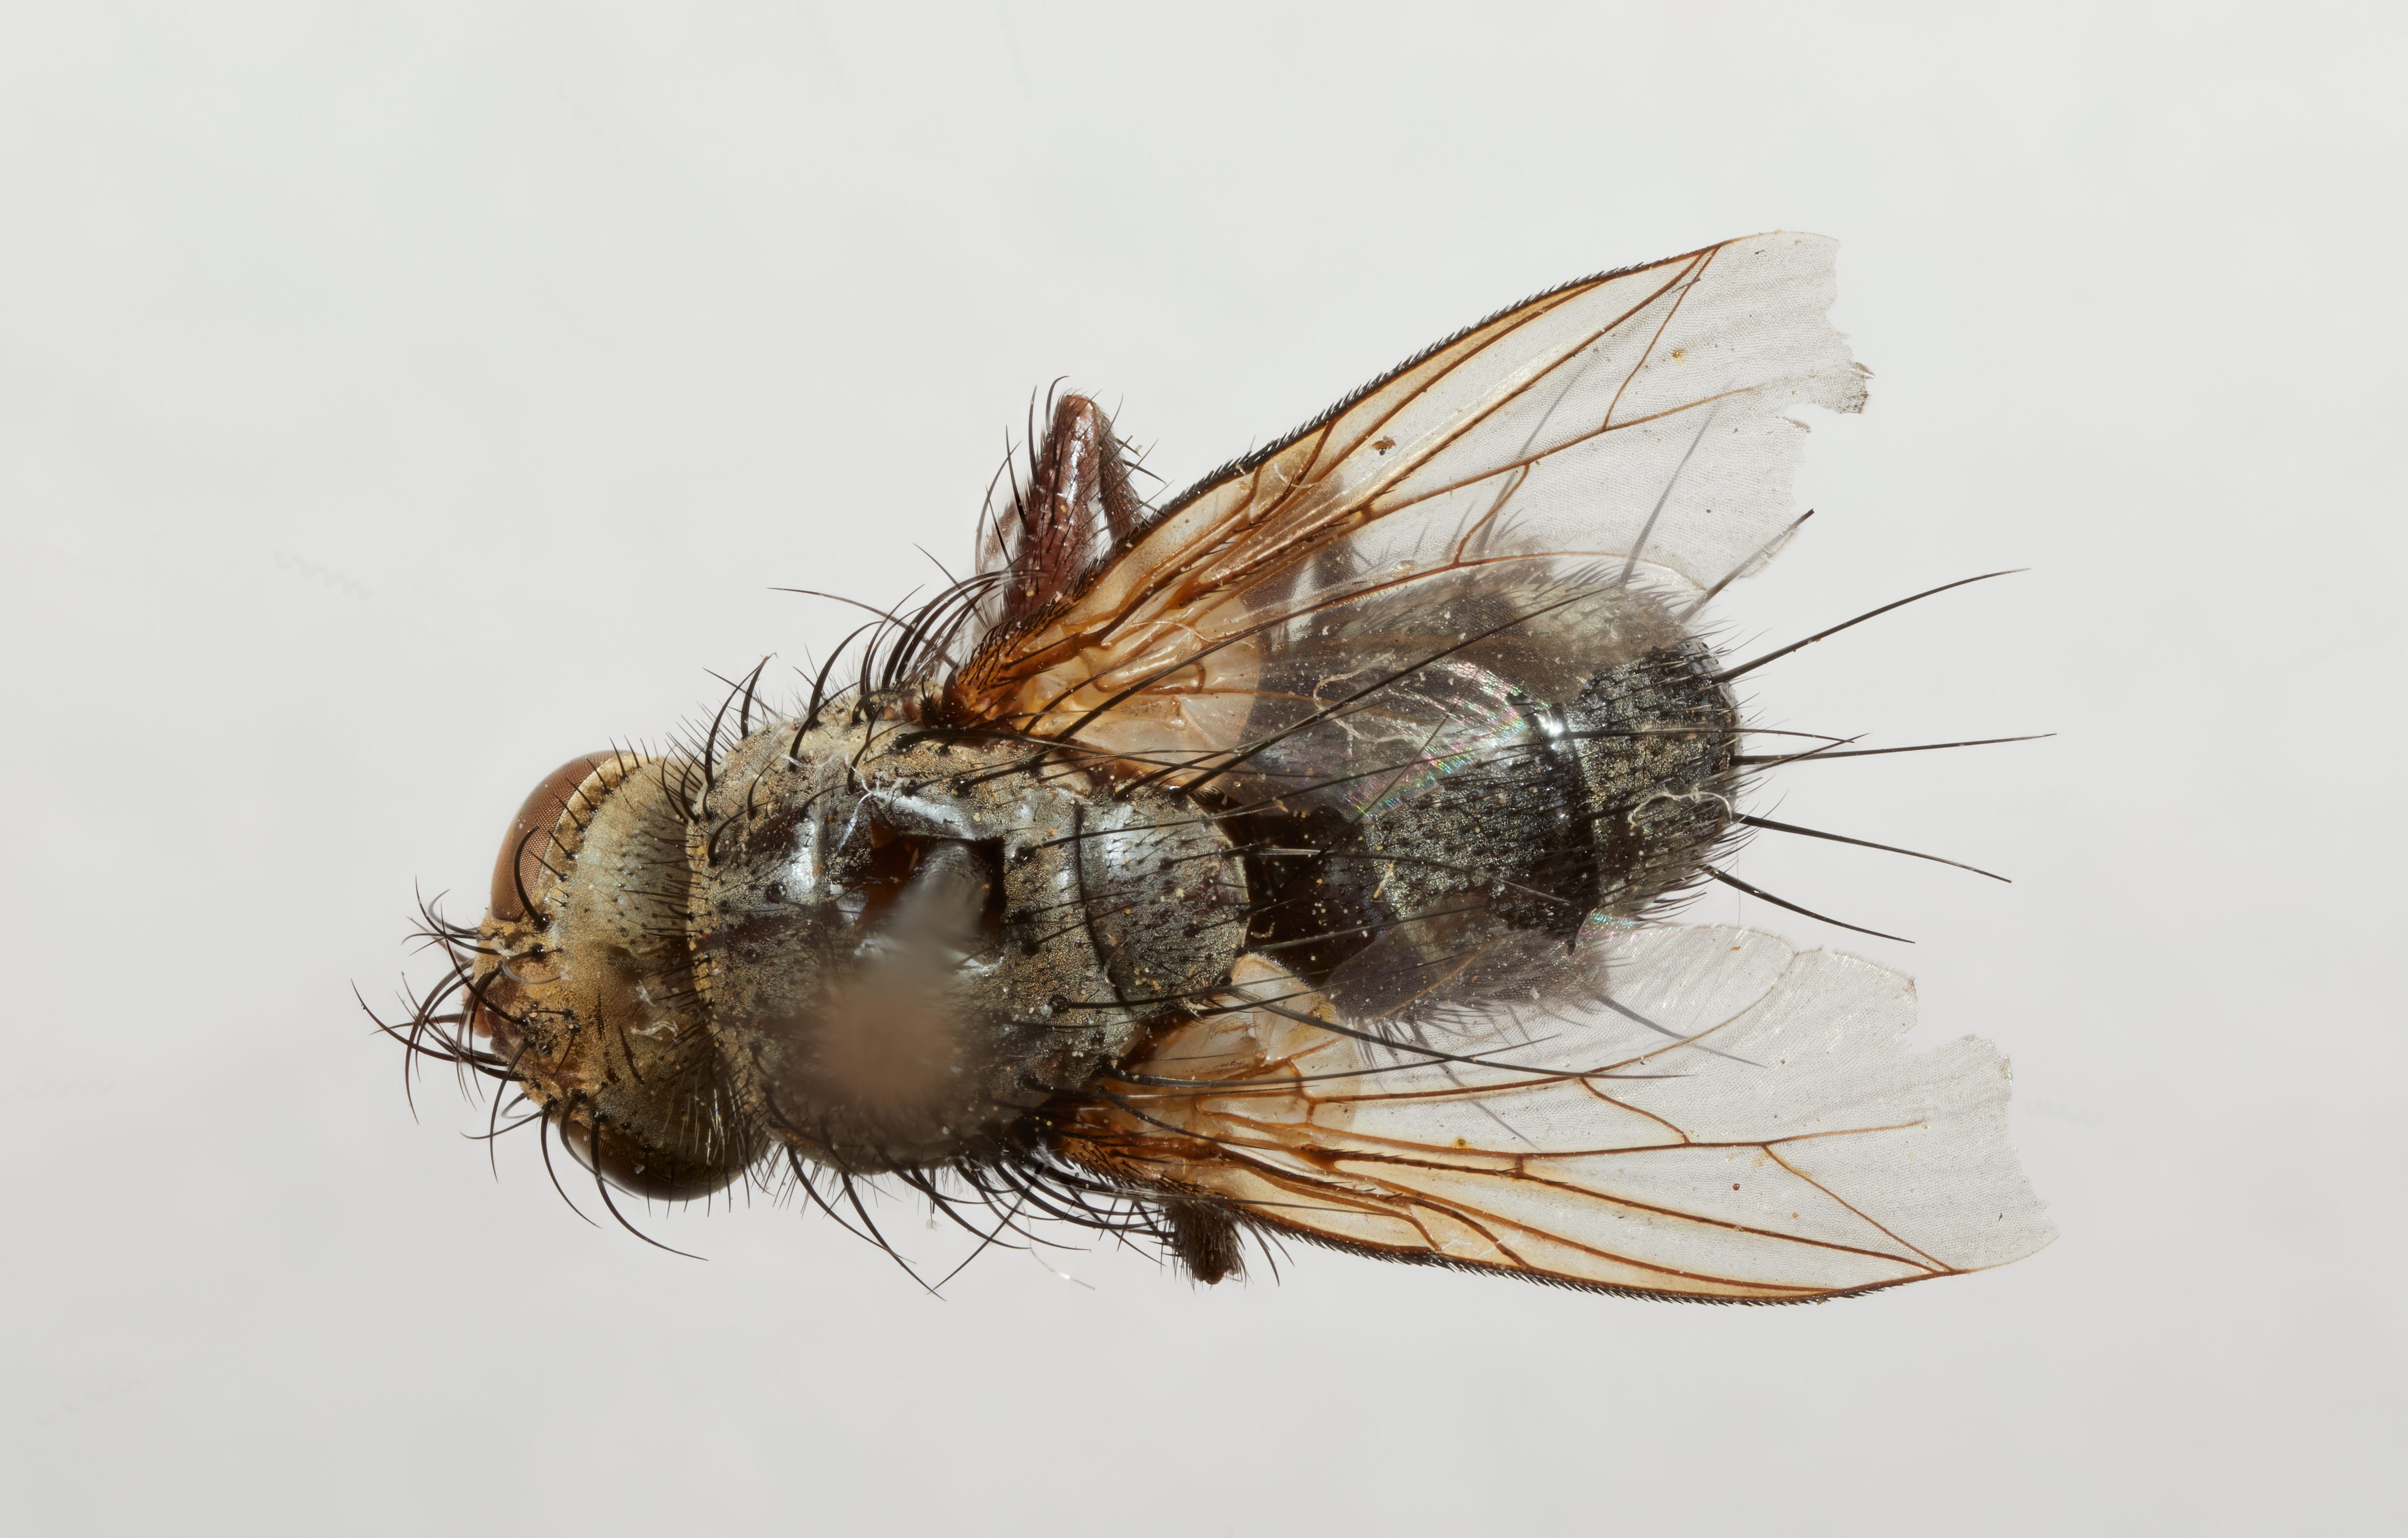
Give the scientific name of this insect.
Siphoplagiopsis similis
